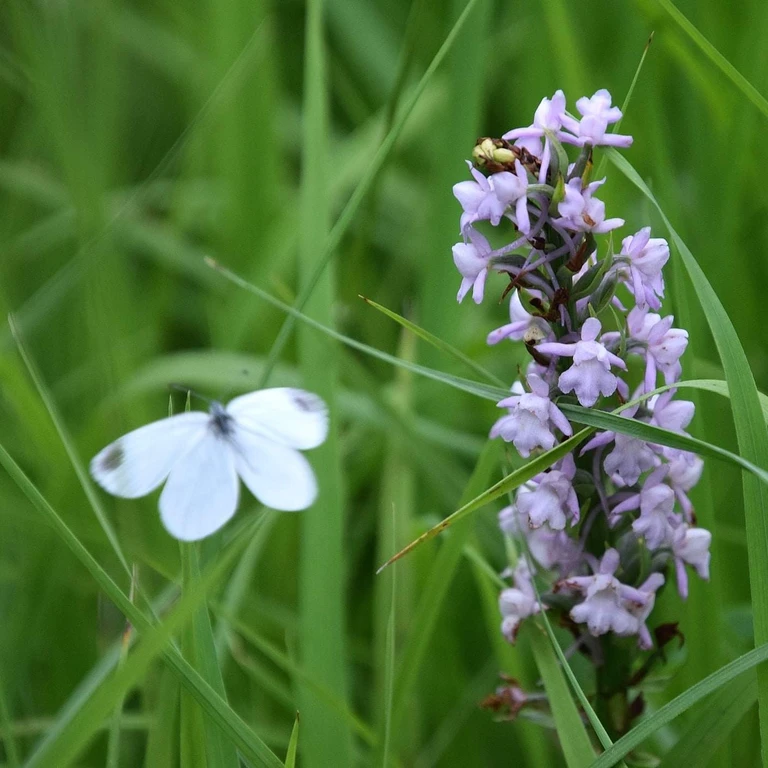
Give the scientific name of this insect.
Leptidea sinapis/juvernica
